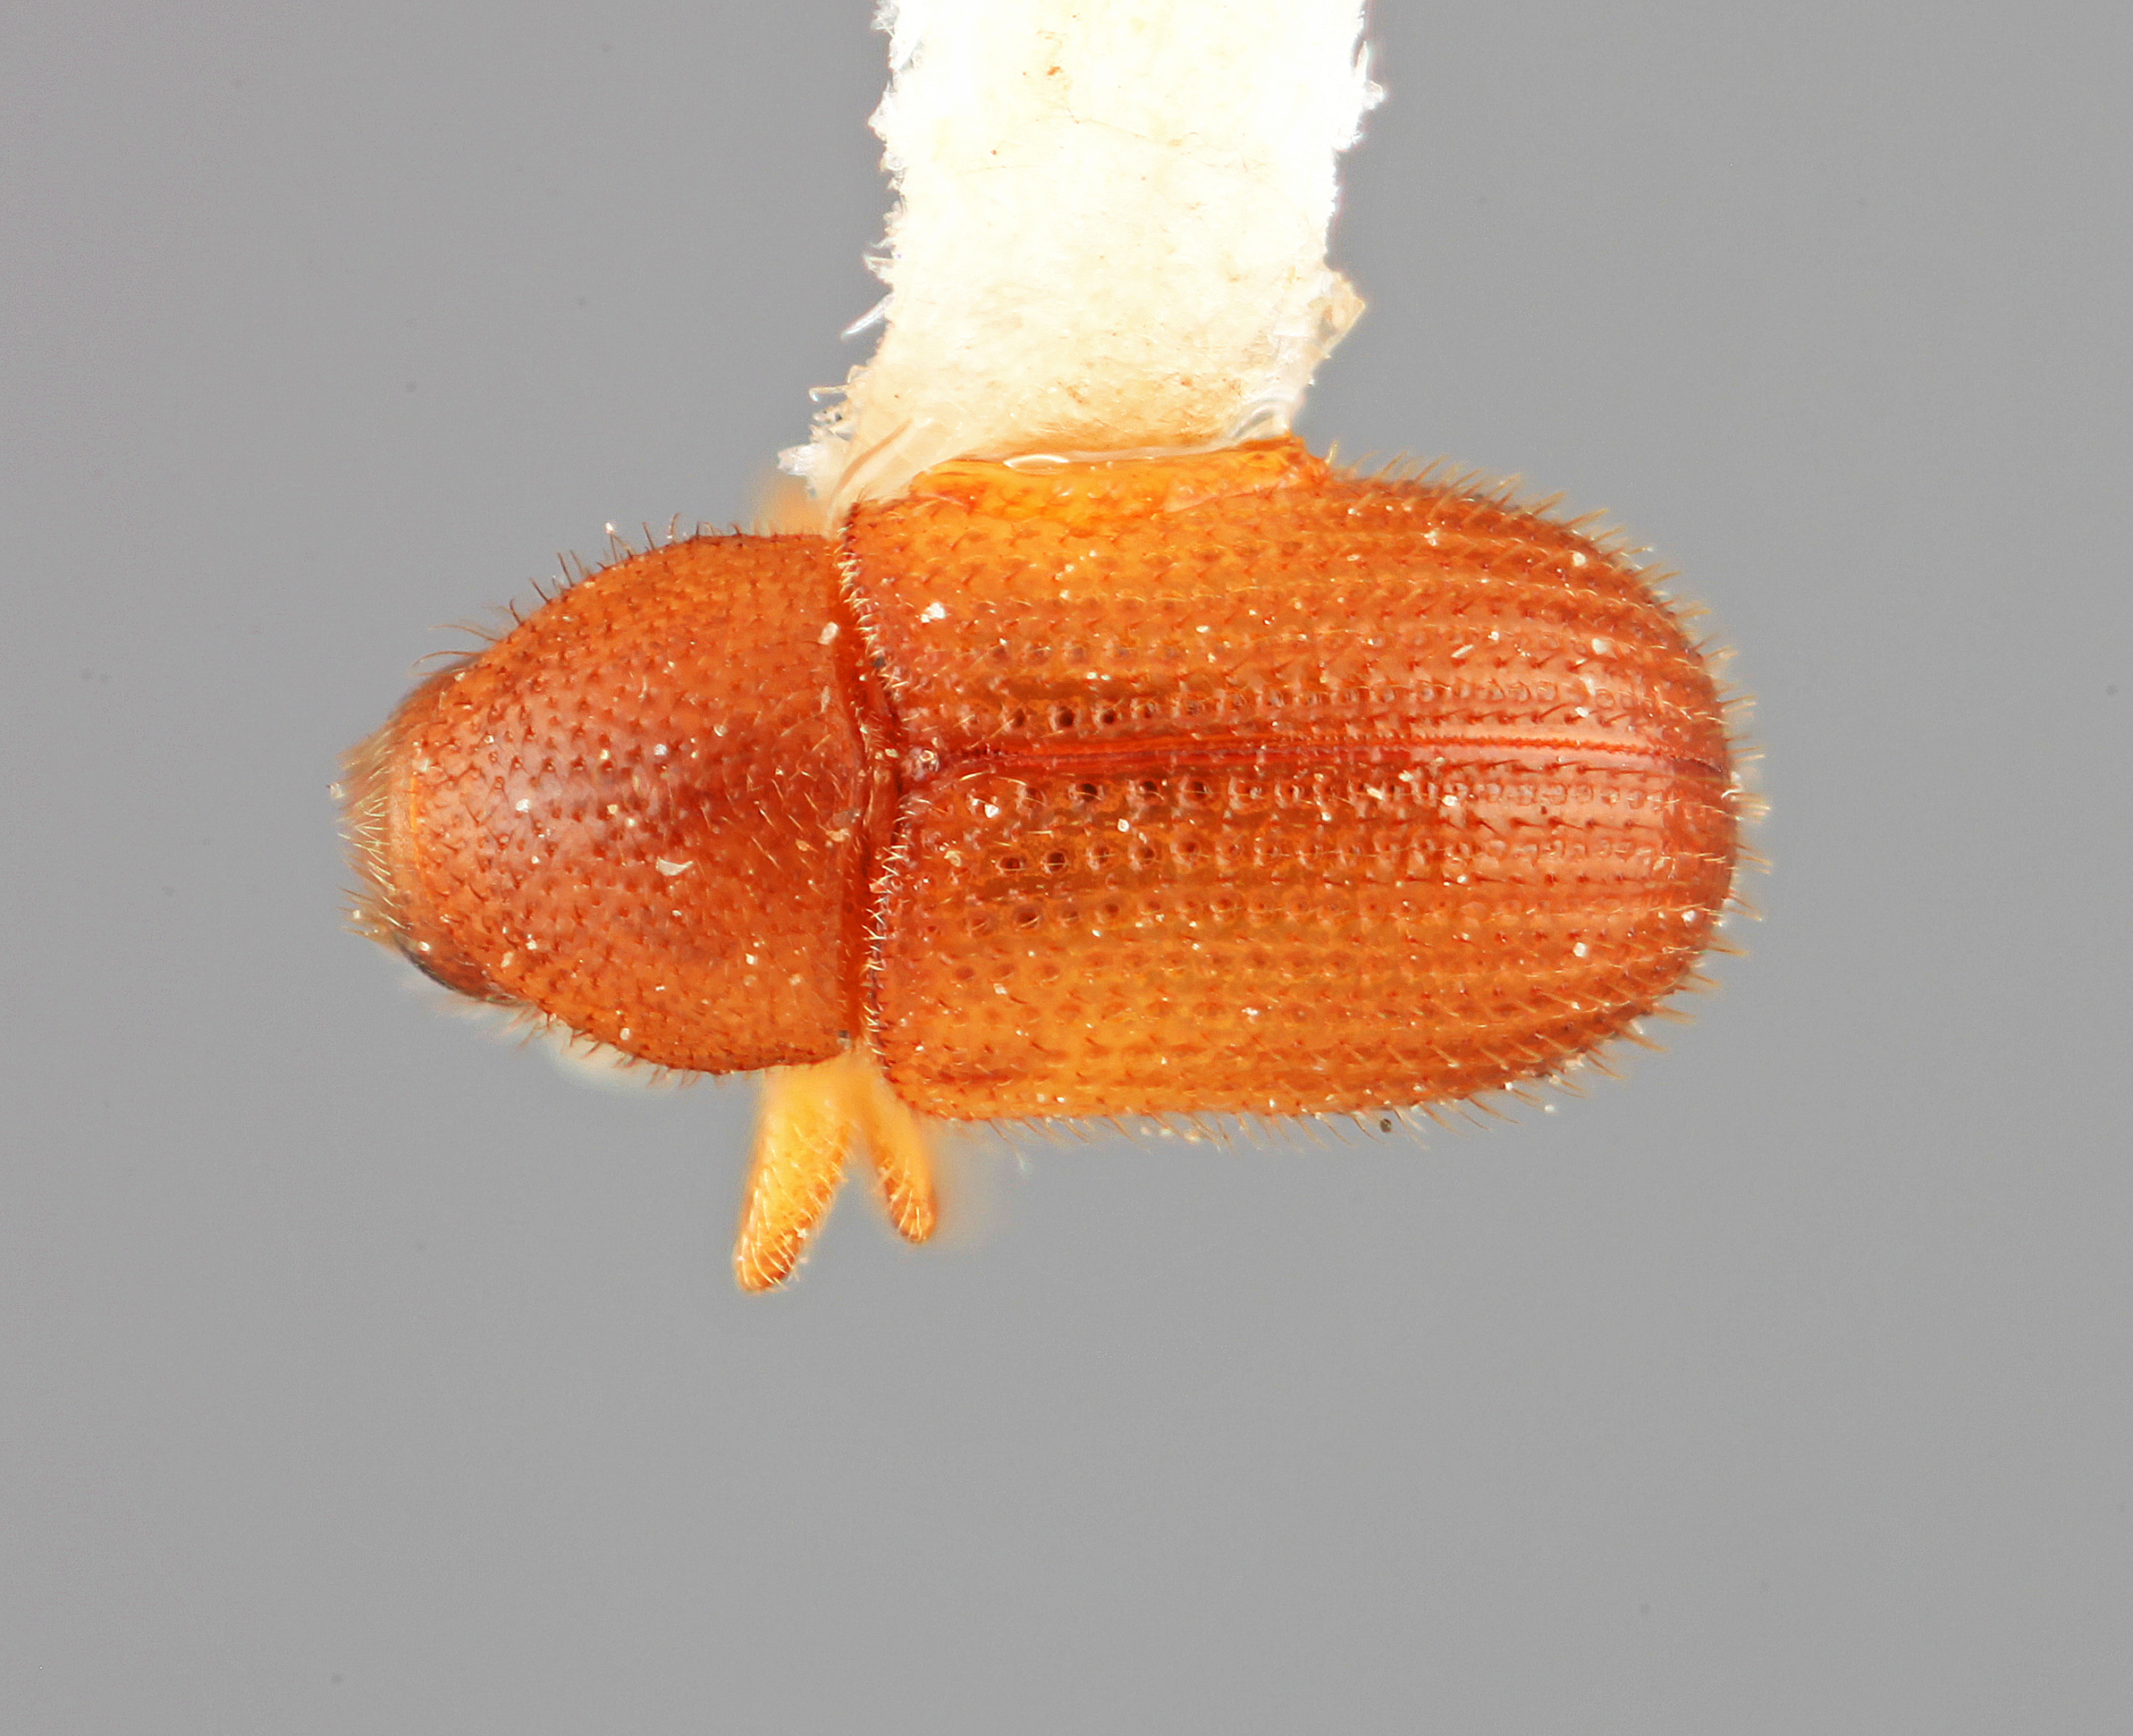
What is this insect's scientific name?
Phloeotribus simplicidens
